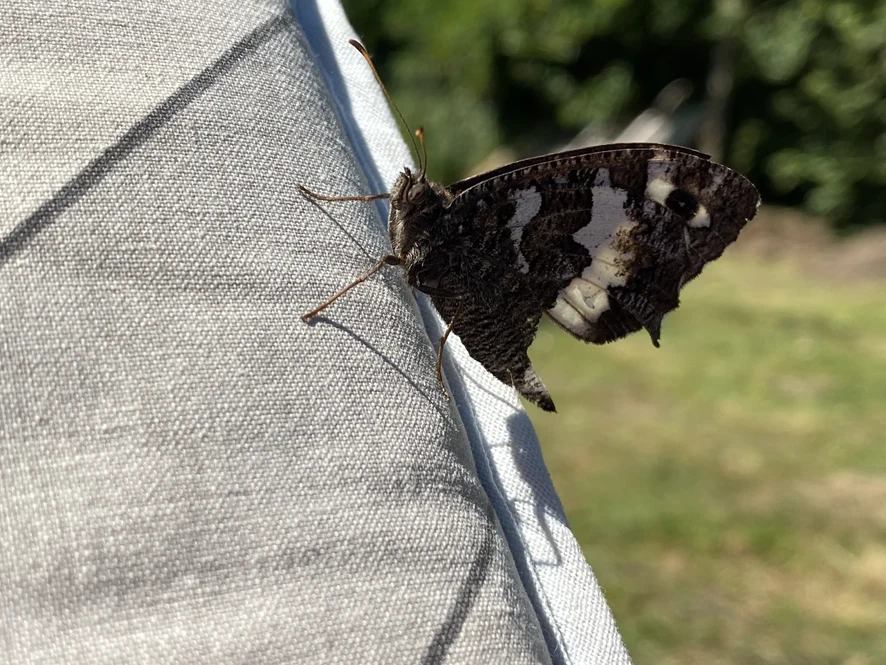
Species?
Brintesia circe
